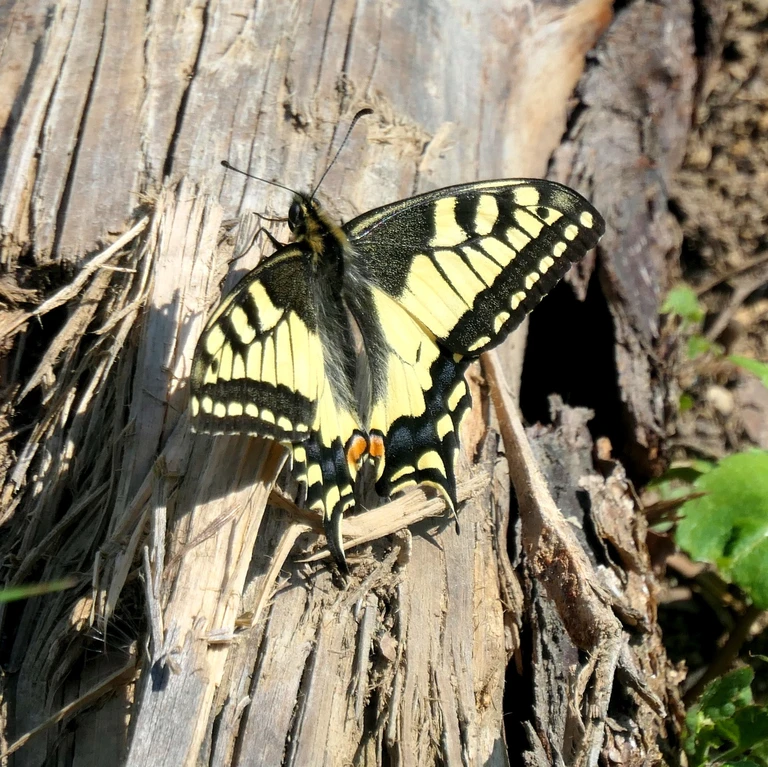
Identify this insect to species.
Papilio machaon
